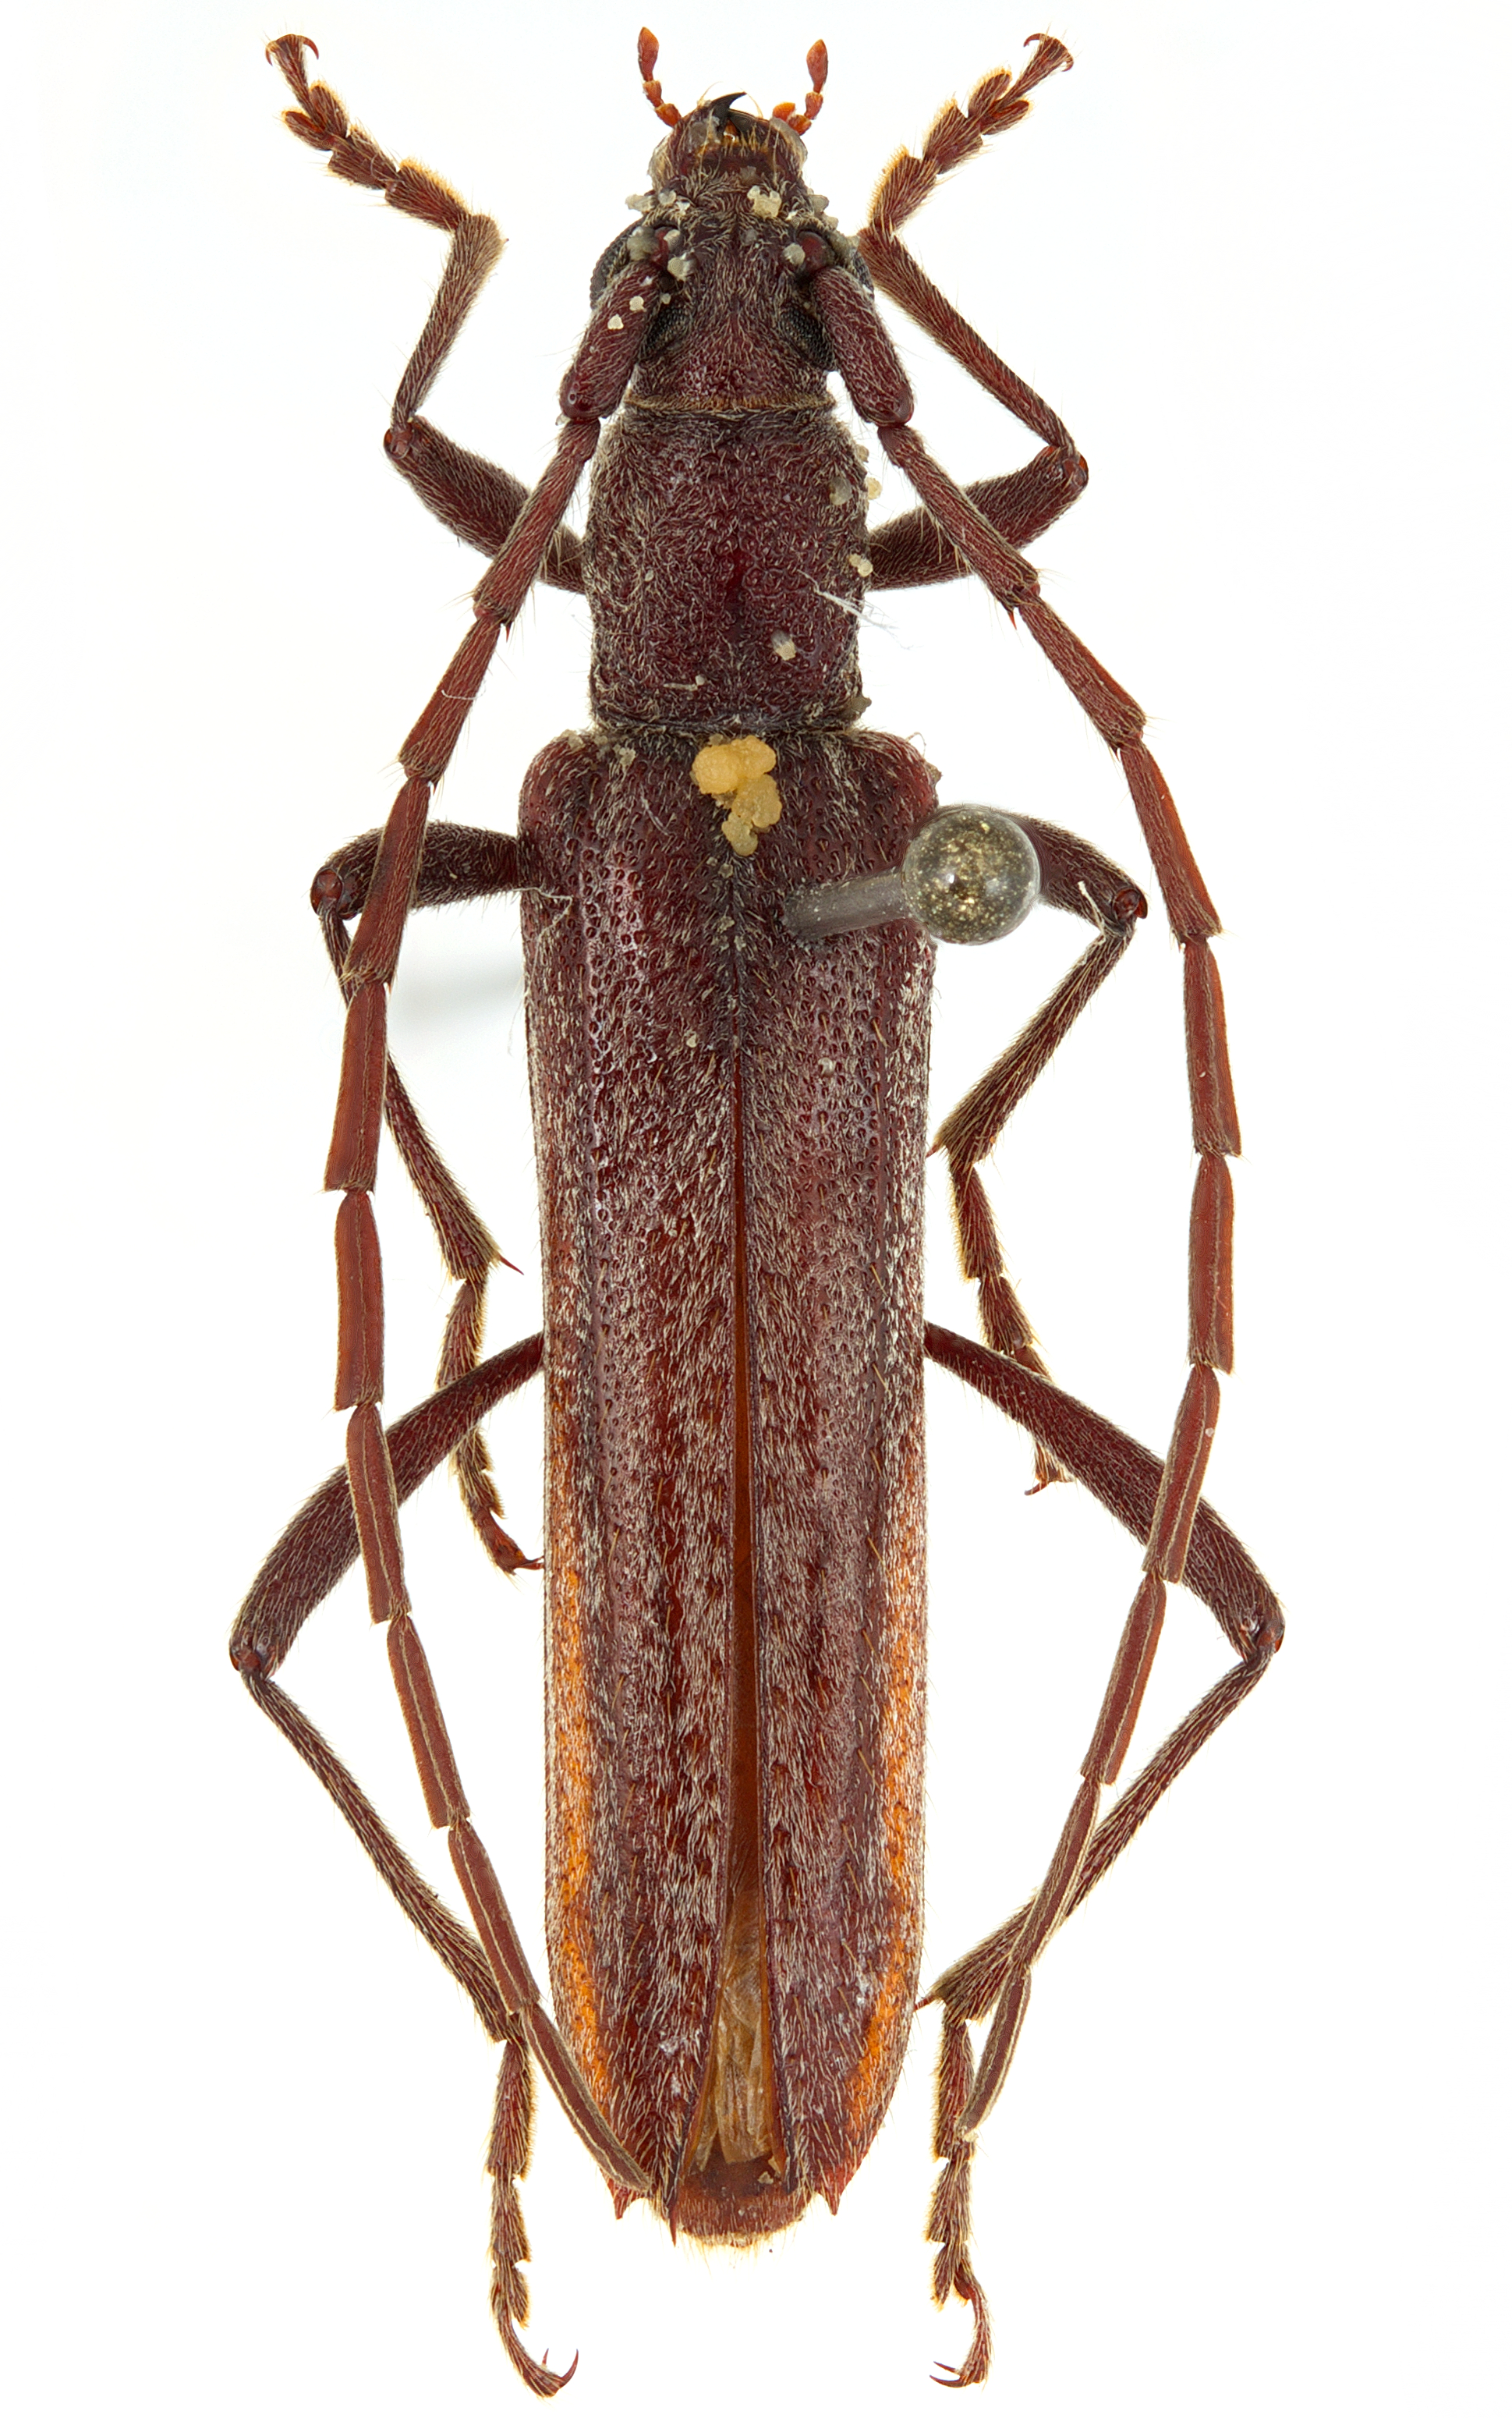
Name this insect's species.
Aneflus levettei
